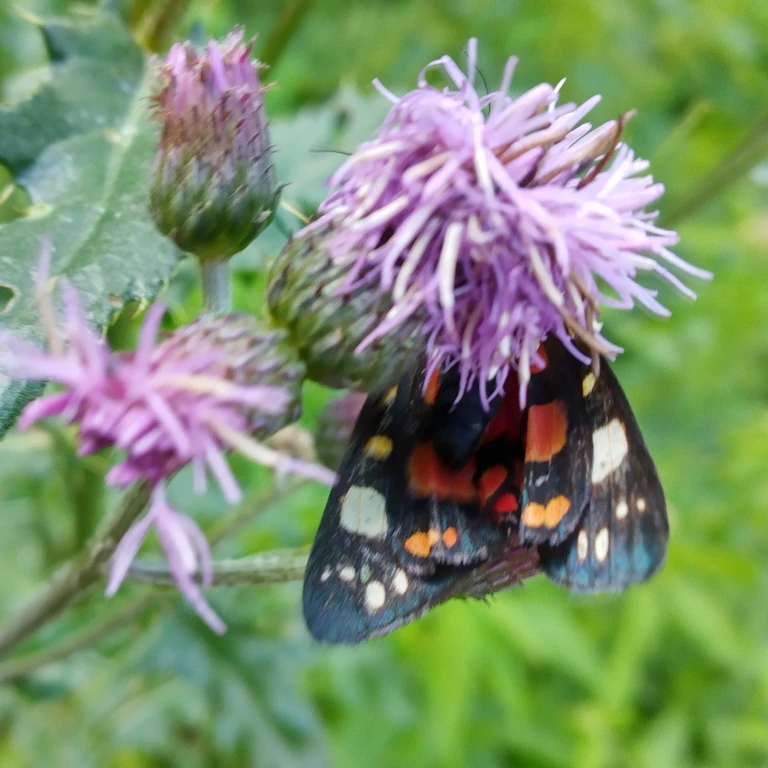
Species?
Callimorpha dominula
